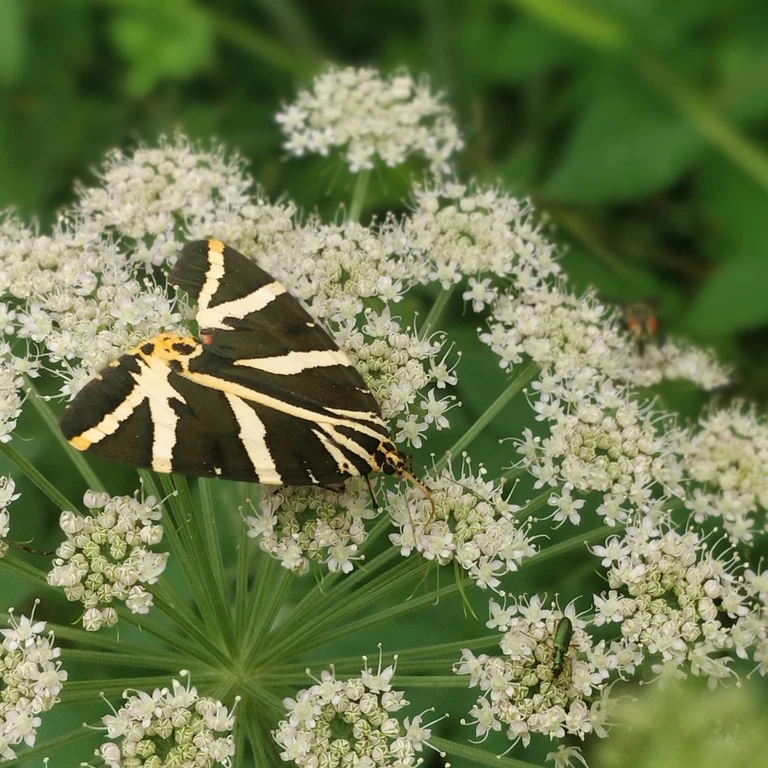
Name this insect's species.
Euplagia quadripunctaria
